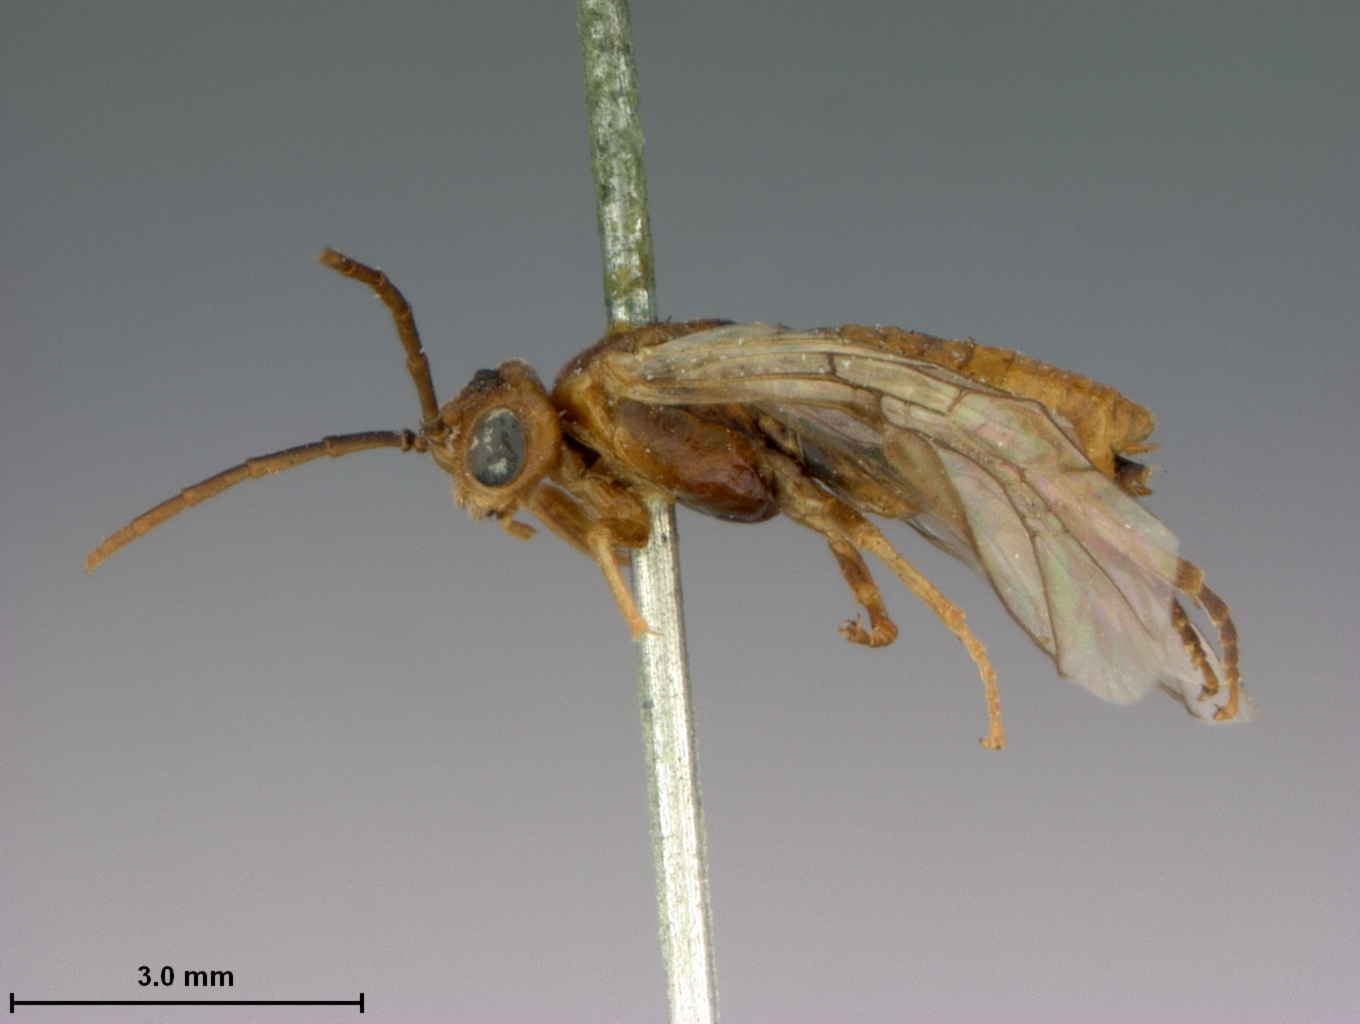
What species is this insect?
Camponiscus americanus
